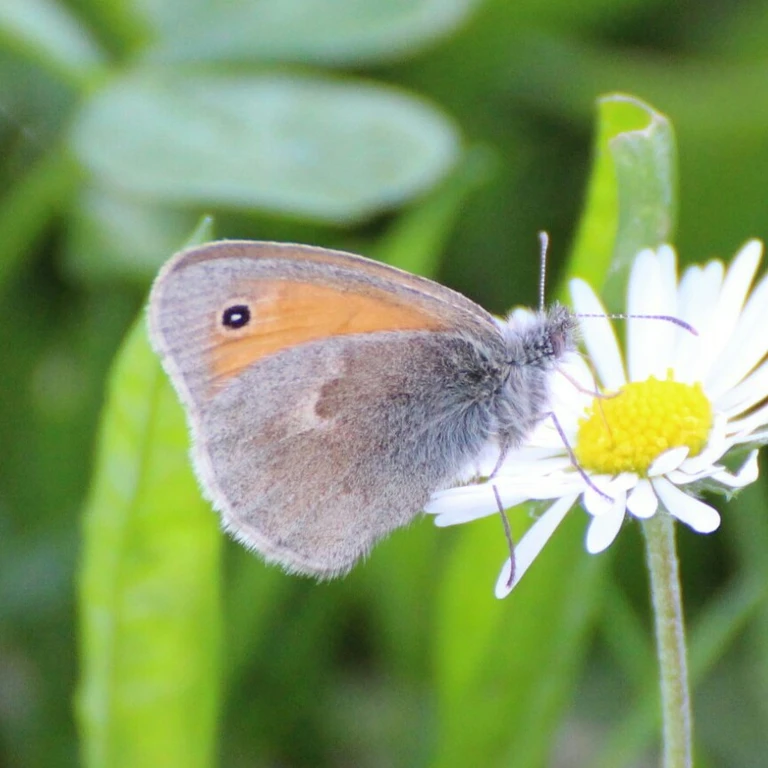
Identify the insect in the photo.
Coenonympha pamphilus
